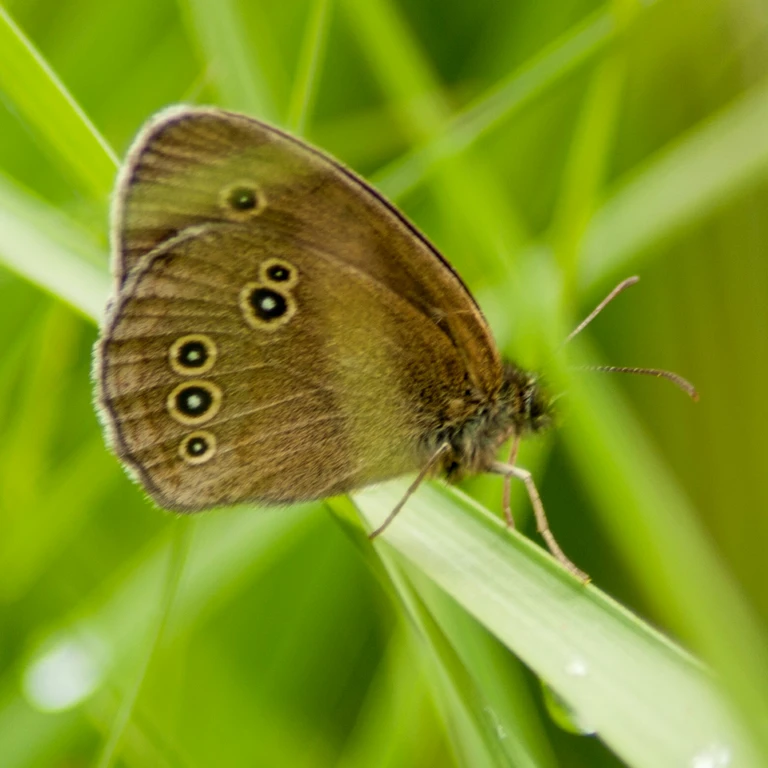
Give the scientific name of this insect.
Aphantopus hyperantus
